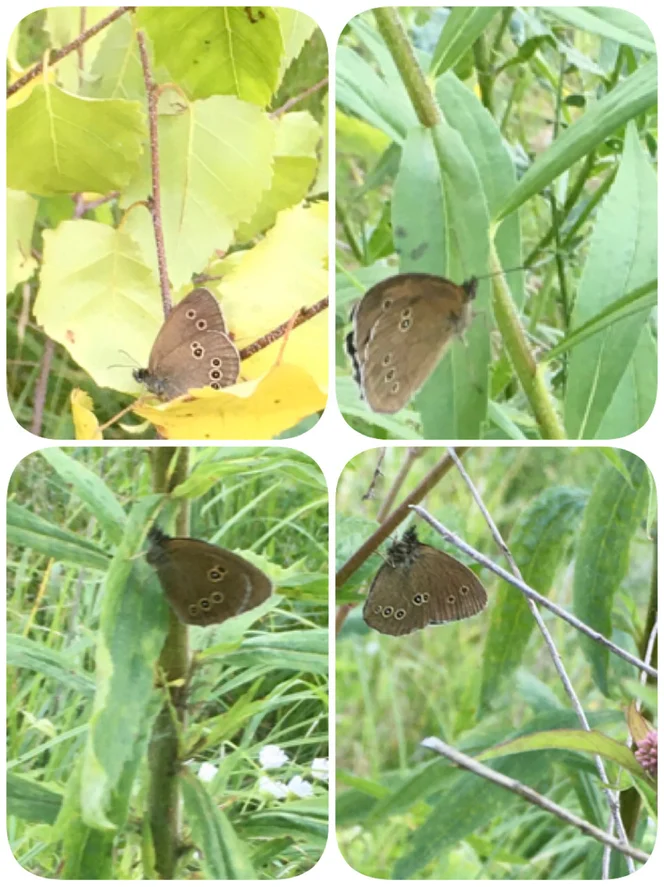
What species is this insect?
Aphantopus hyperantus
